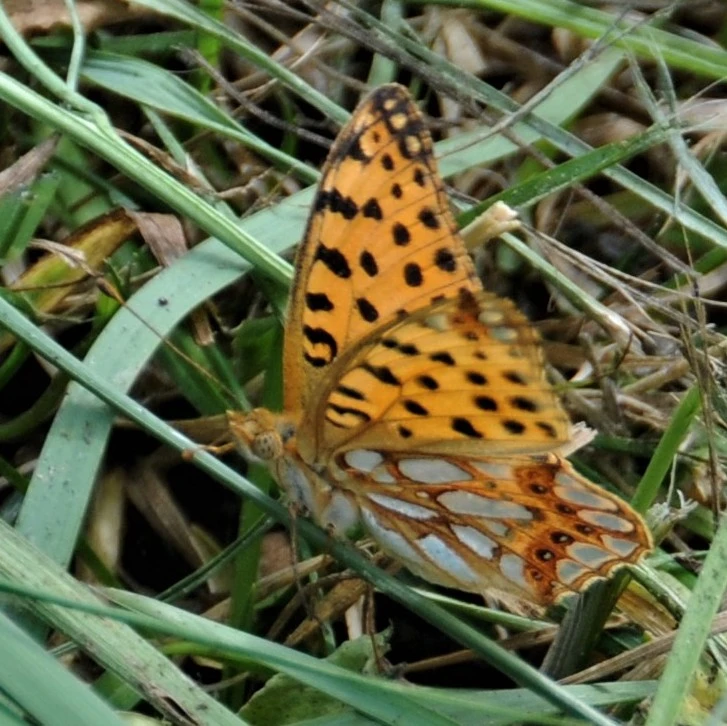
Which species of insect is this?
Issoria lathonia
